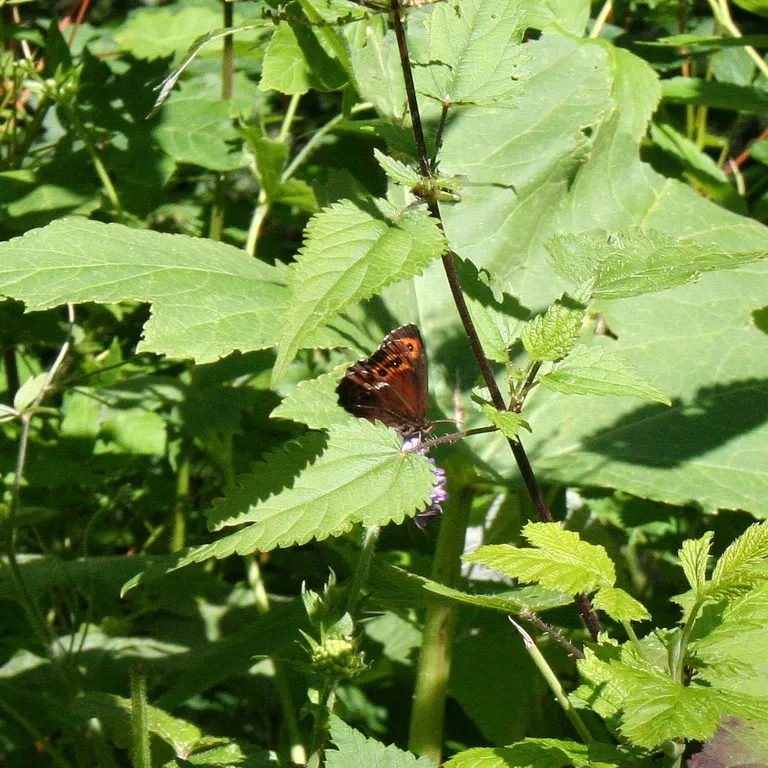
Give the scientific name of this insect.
Erebia ligea
